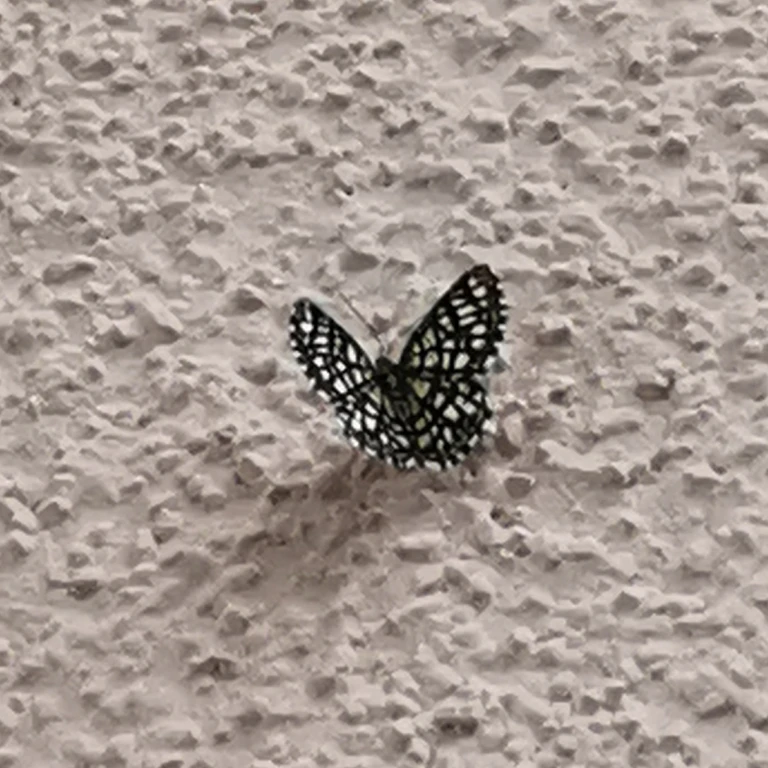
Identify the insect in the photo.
Chiasmia clathrata
